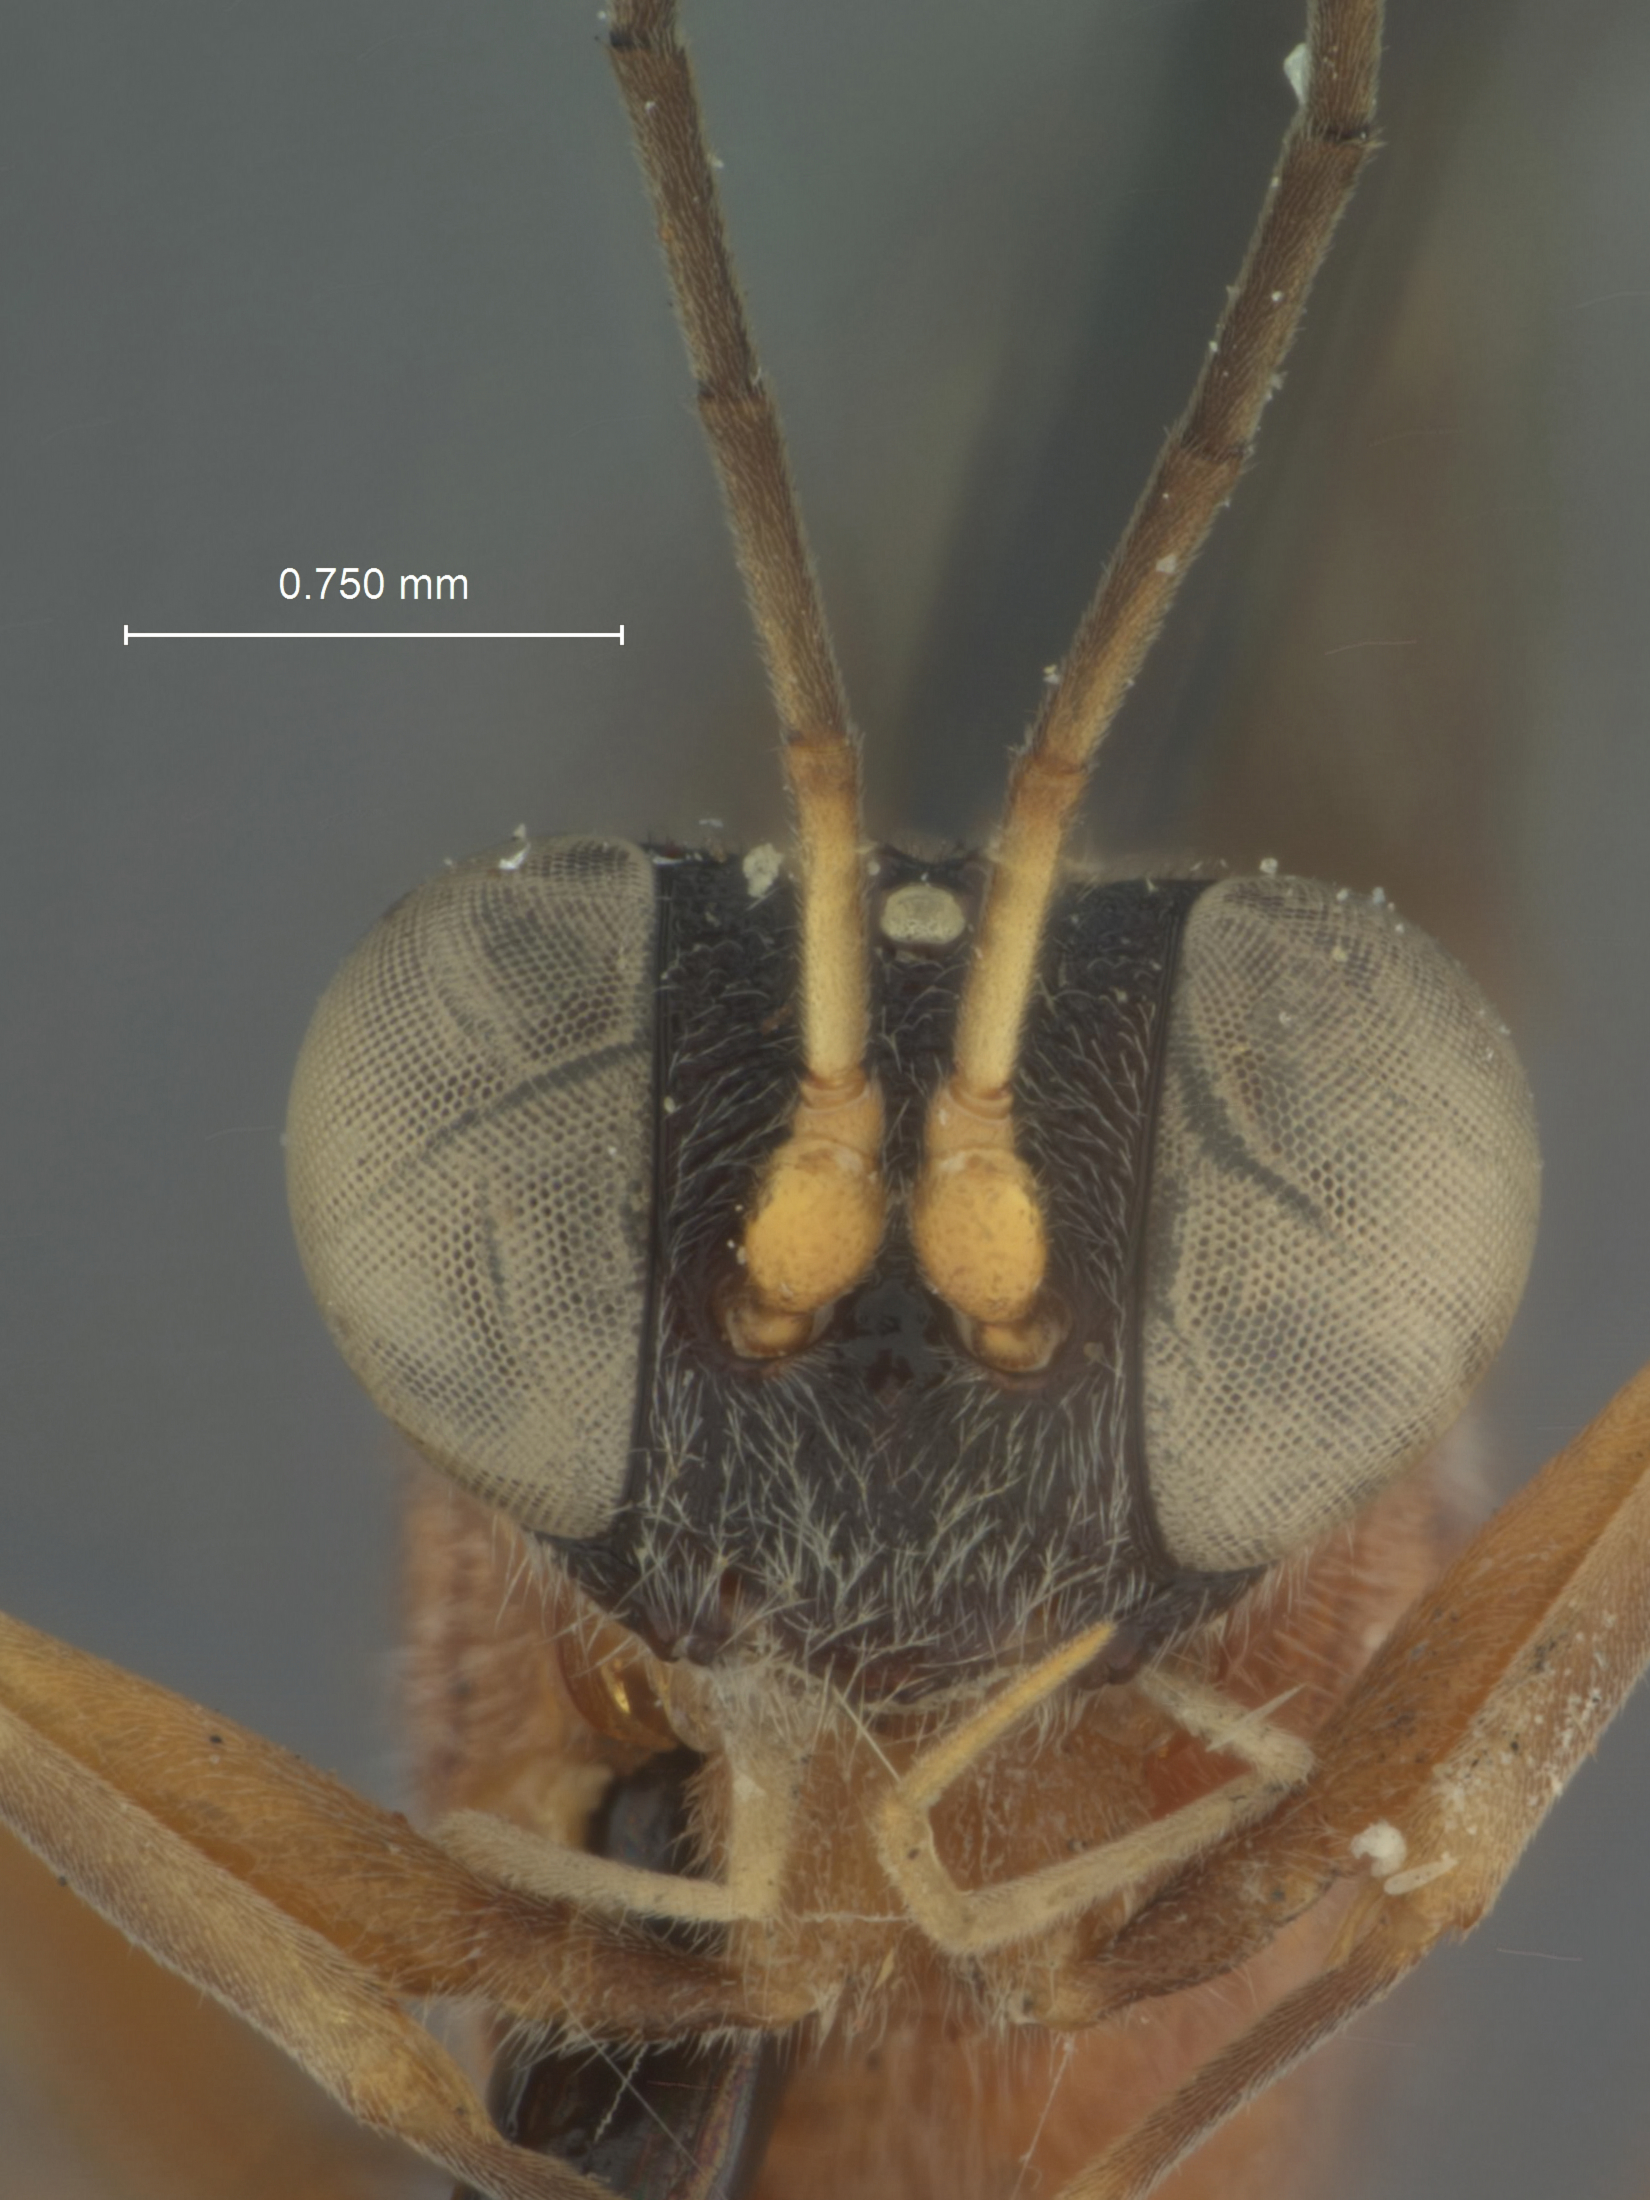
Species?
Apsilops nigriceps
